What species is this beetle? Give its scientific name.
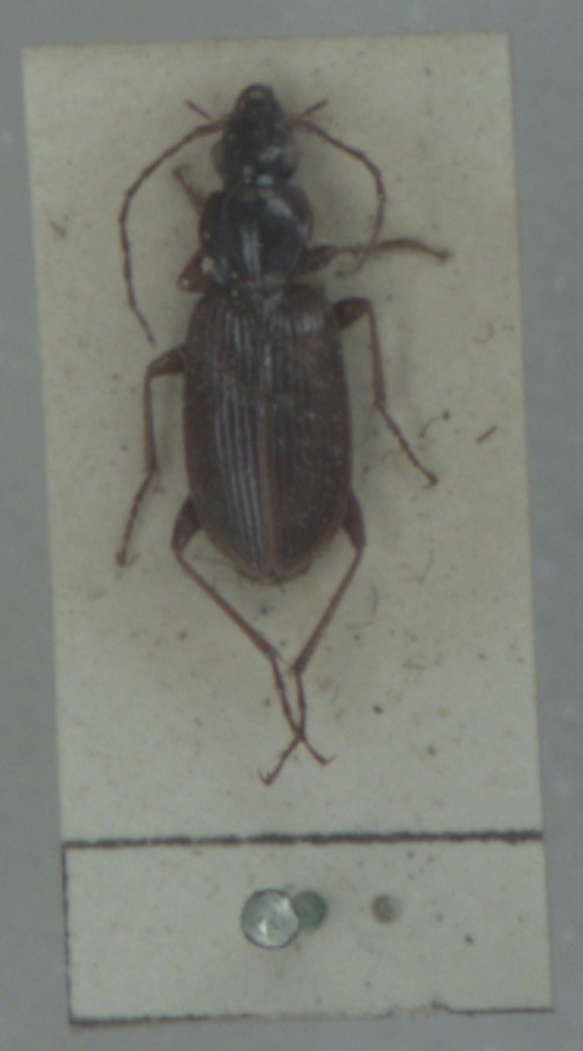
Platynus livens
